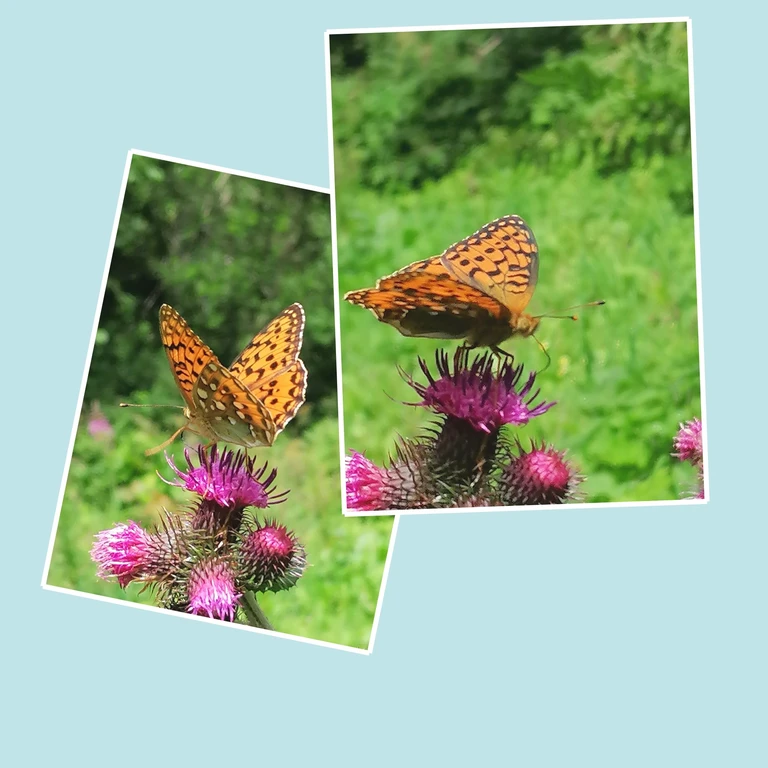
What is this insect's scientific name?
Speyeria aglaja
